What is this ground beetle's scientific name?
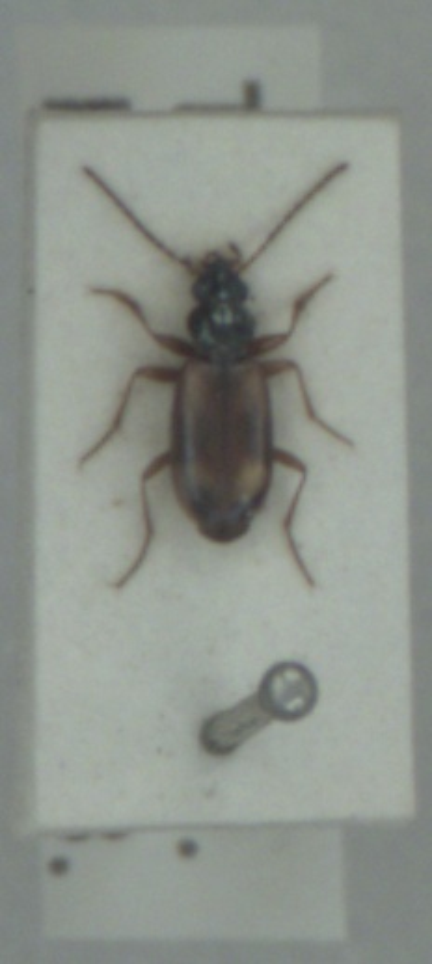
Bembidion saxatile
